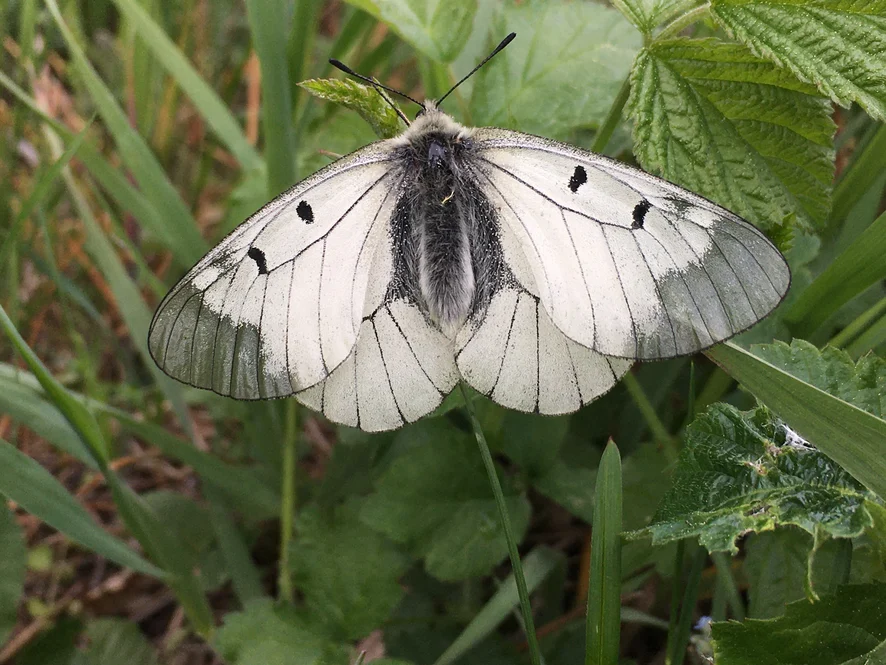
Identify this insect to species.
Parnassius mnemosyne
